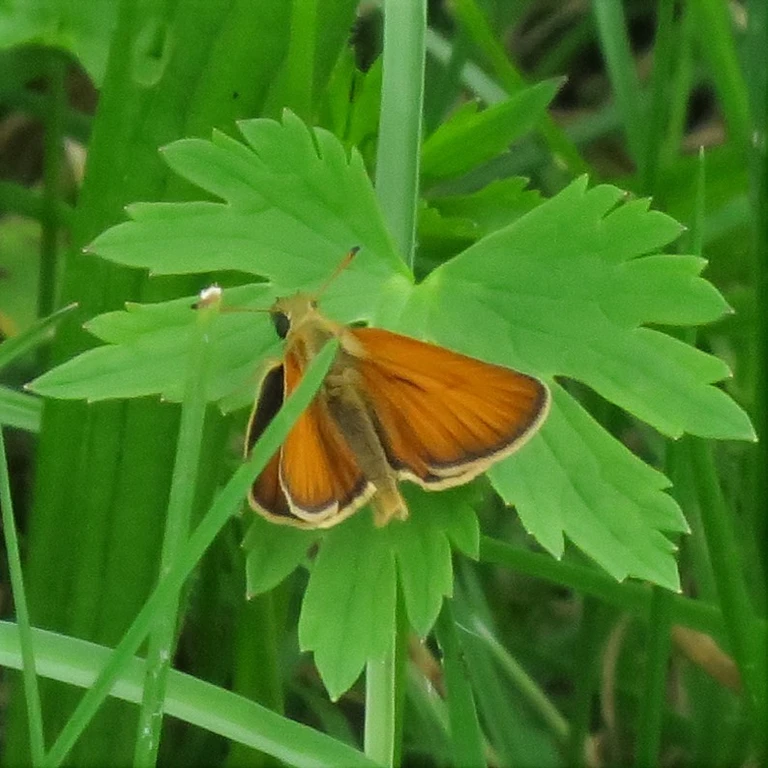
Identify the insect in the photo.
Thymelicus lineola
